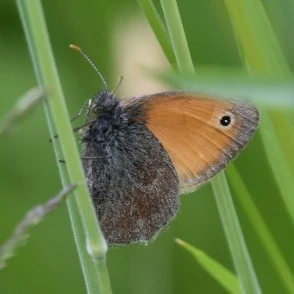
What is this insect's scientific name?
Coenonympha pamphilus
